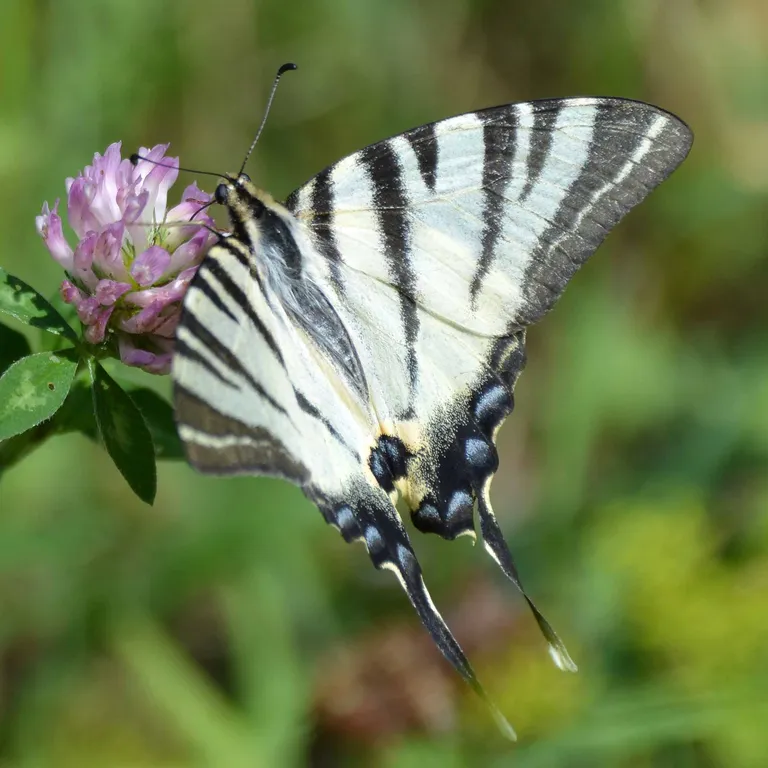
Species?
Iphiclides podalirius
